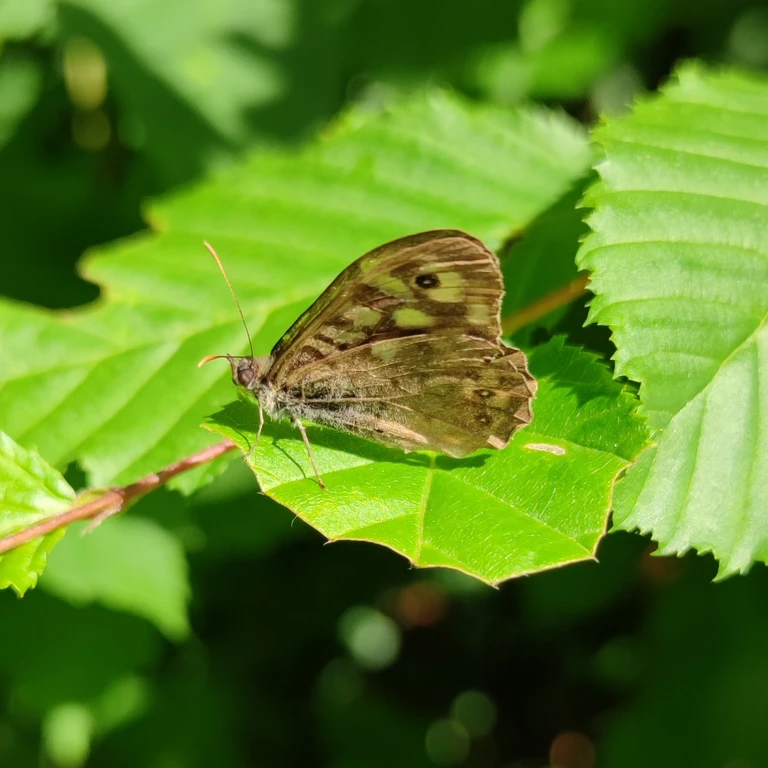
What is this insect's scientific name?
Pararge aegeria
